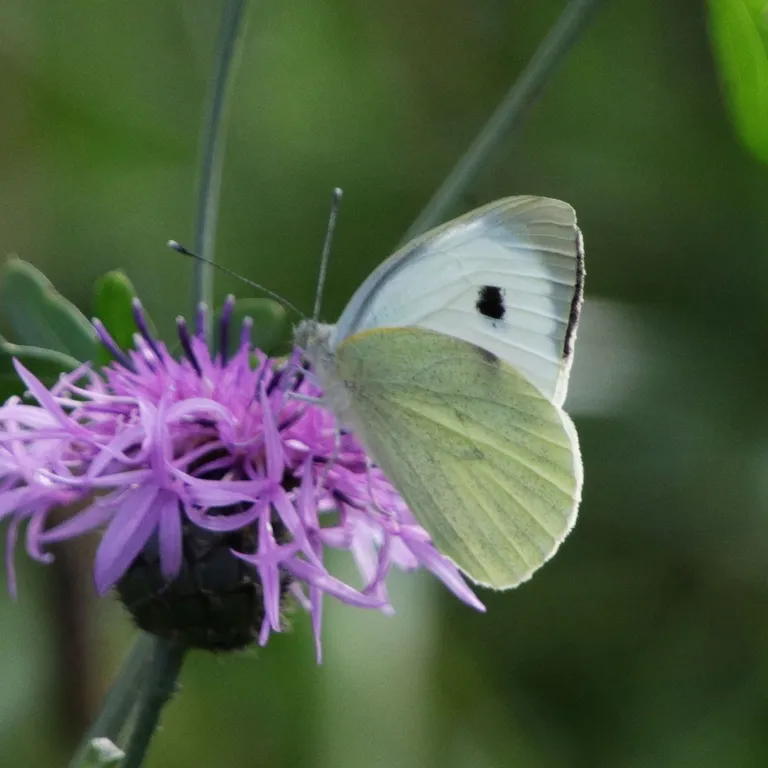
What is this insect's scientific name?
Pieris brassicae
